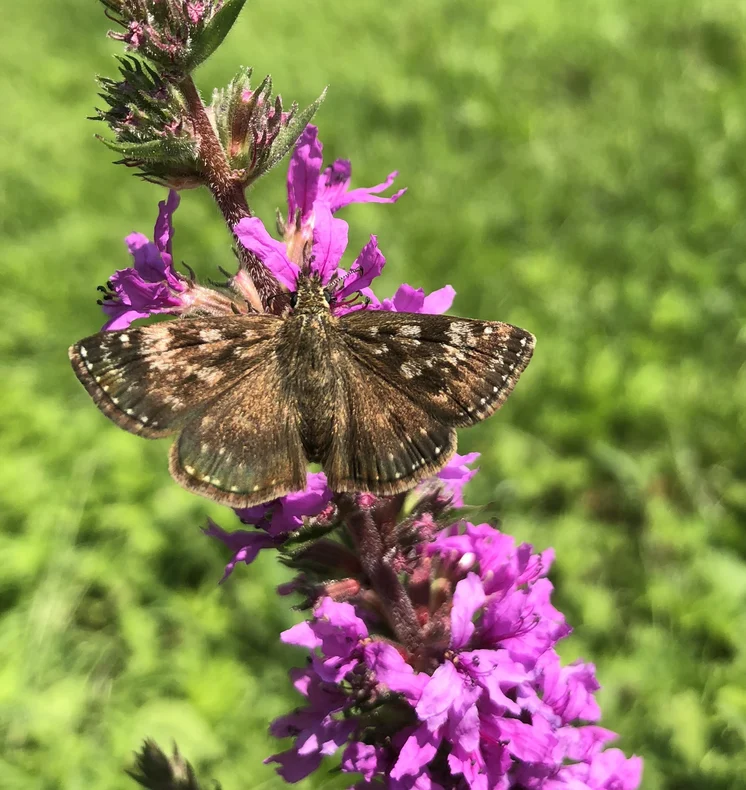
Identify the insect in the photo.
Erynnis tages
